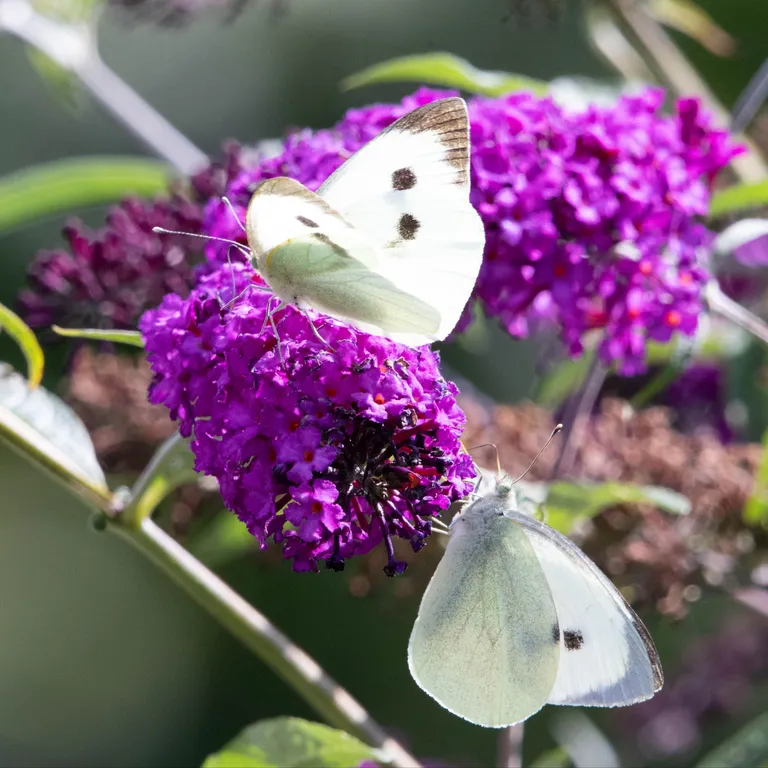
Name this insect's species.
Pieris brassicae
